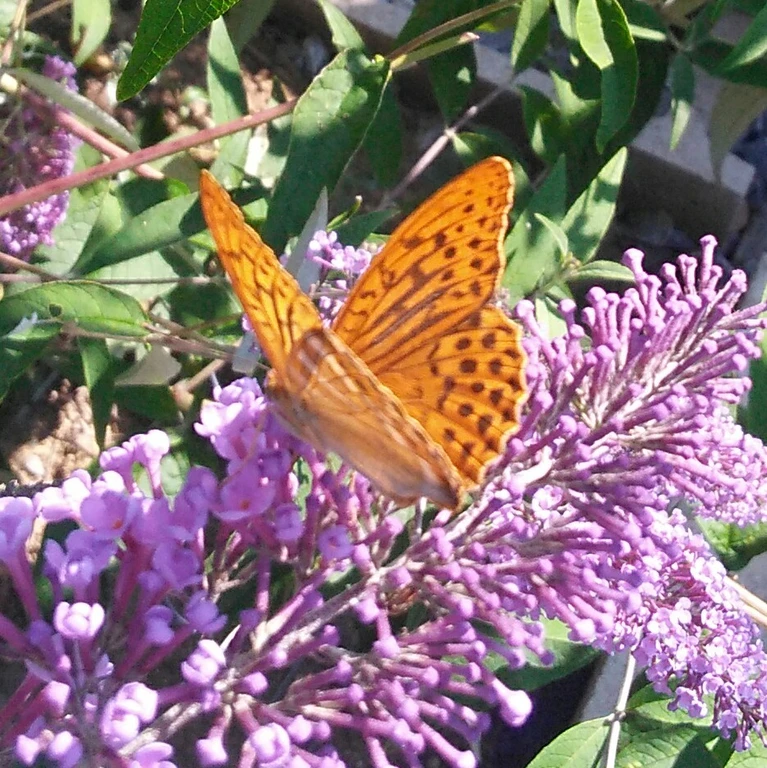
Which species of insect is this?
Argynnis paphia
